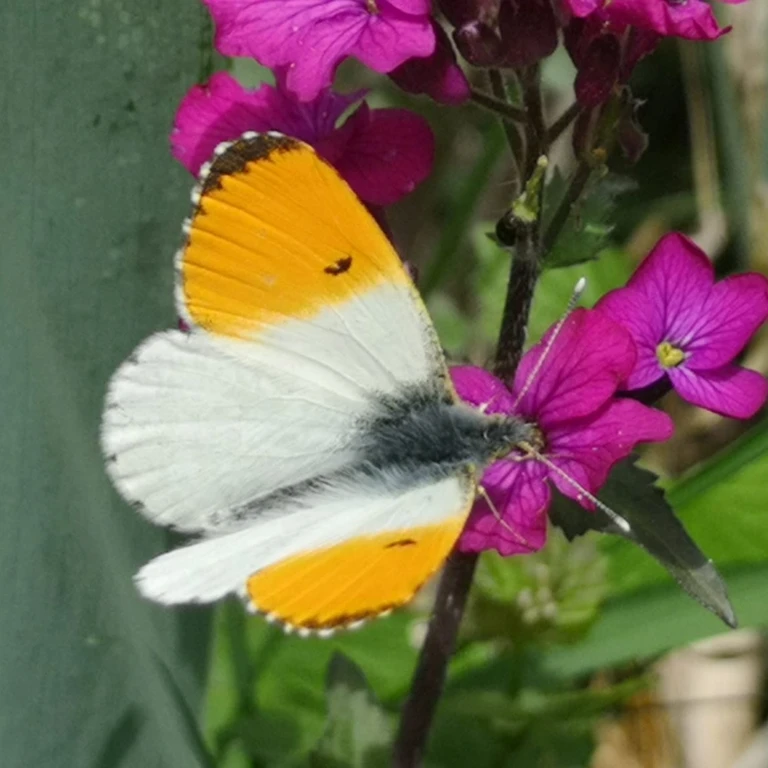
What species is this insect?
Anthocharis cardamines
